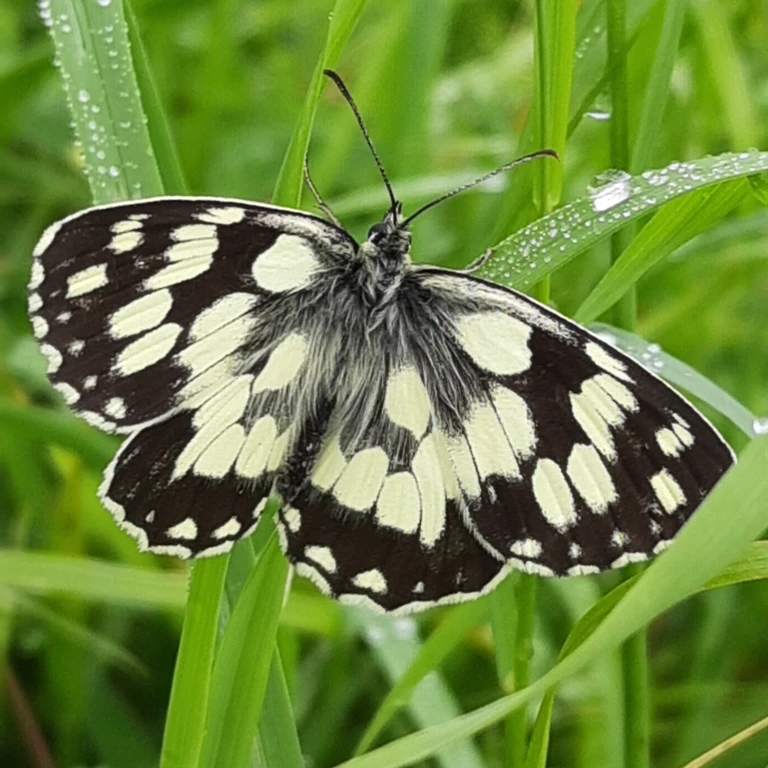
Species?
Melanargia galathea
